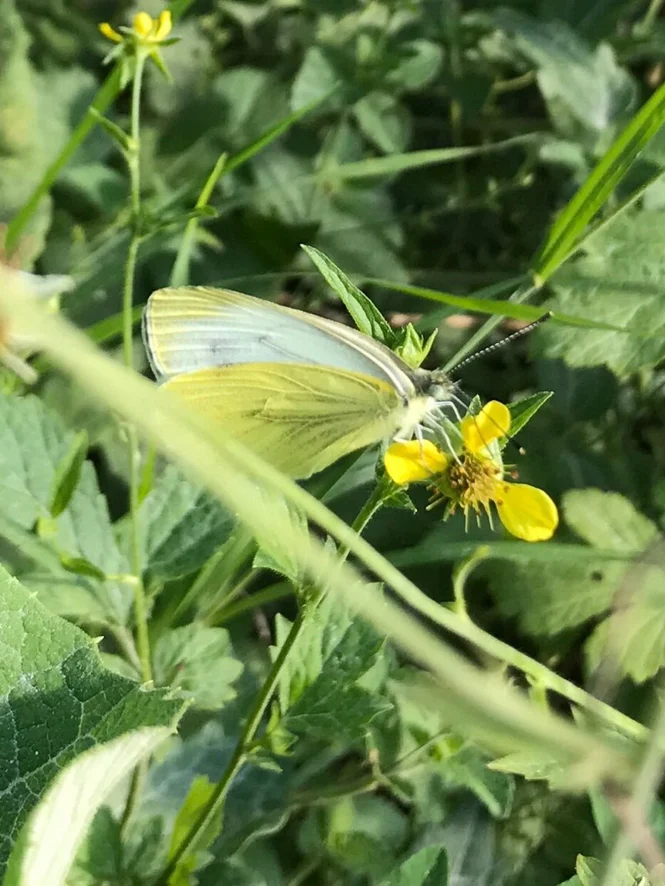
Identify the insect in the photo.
Pieris napi
